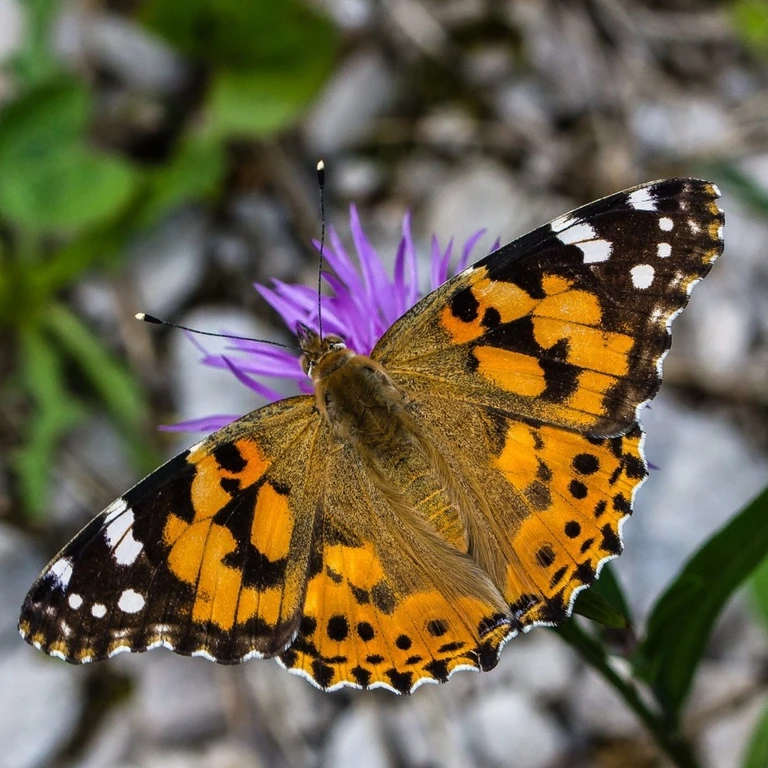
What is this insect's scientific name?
Vanessa cardui
